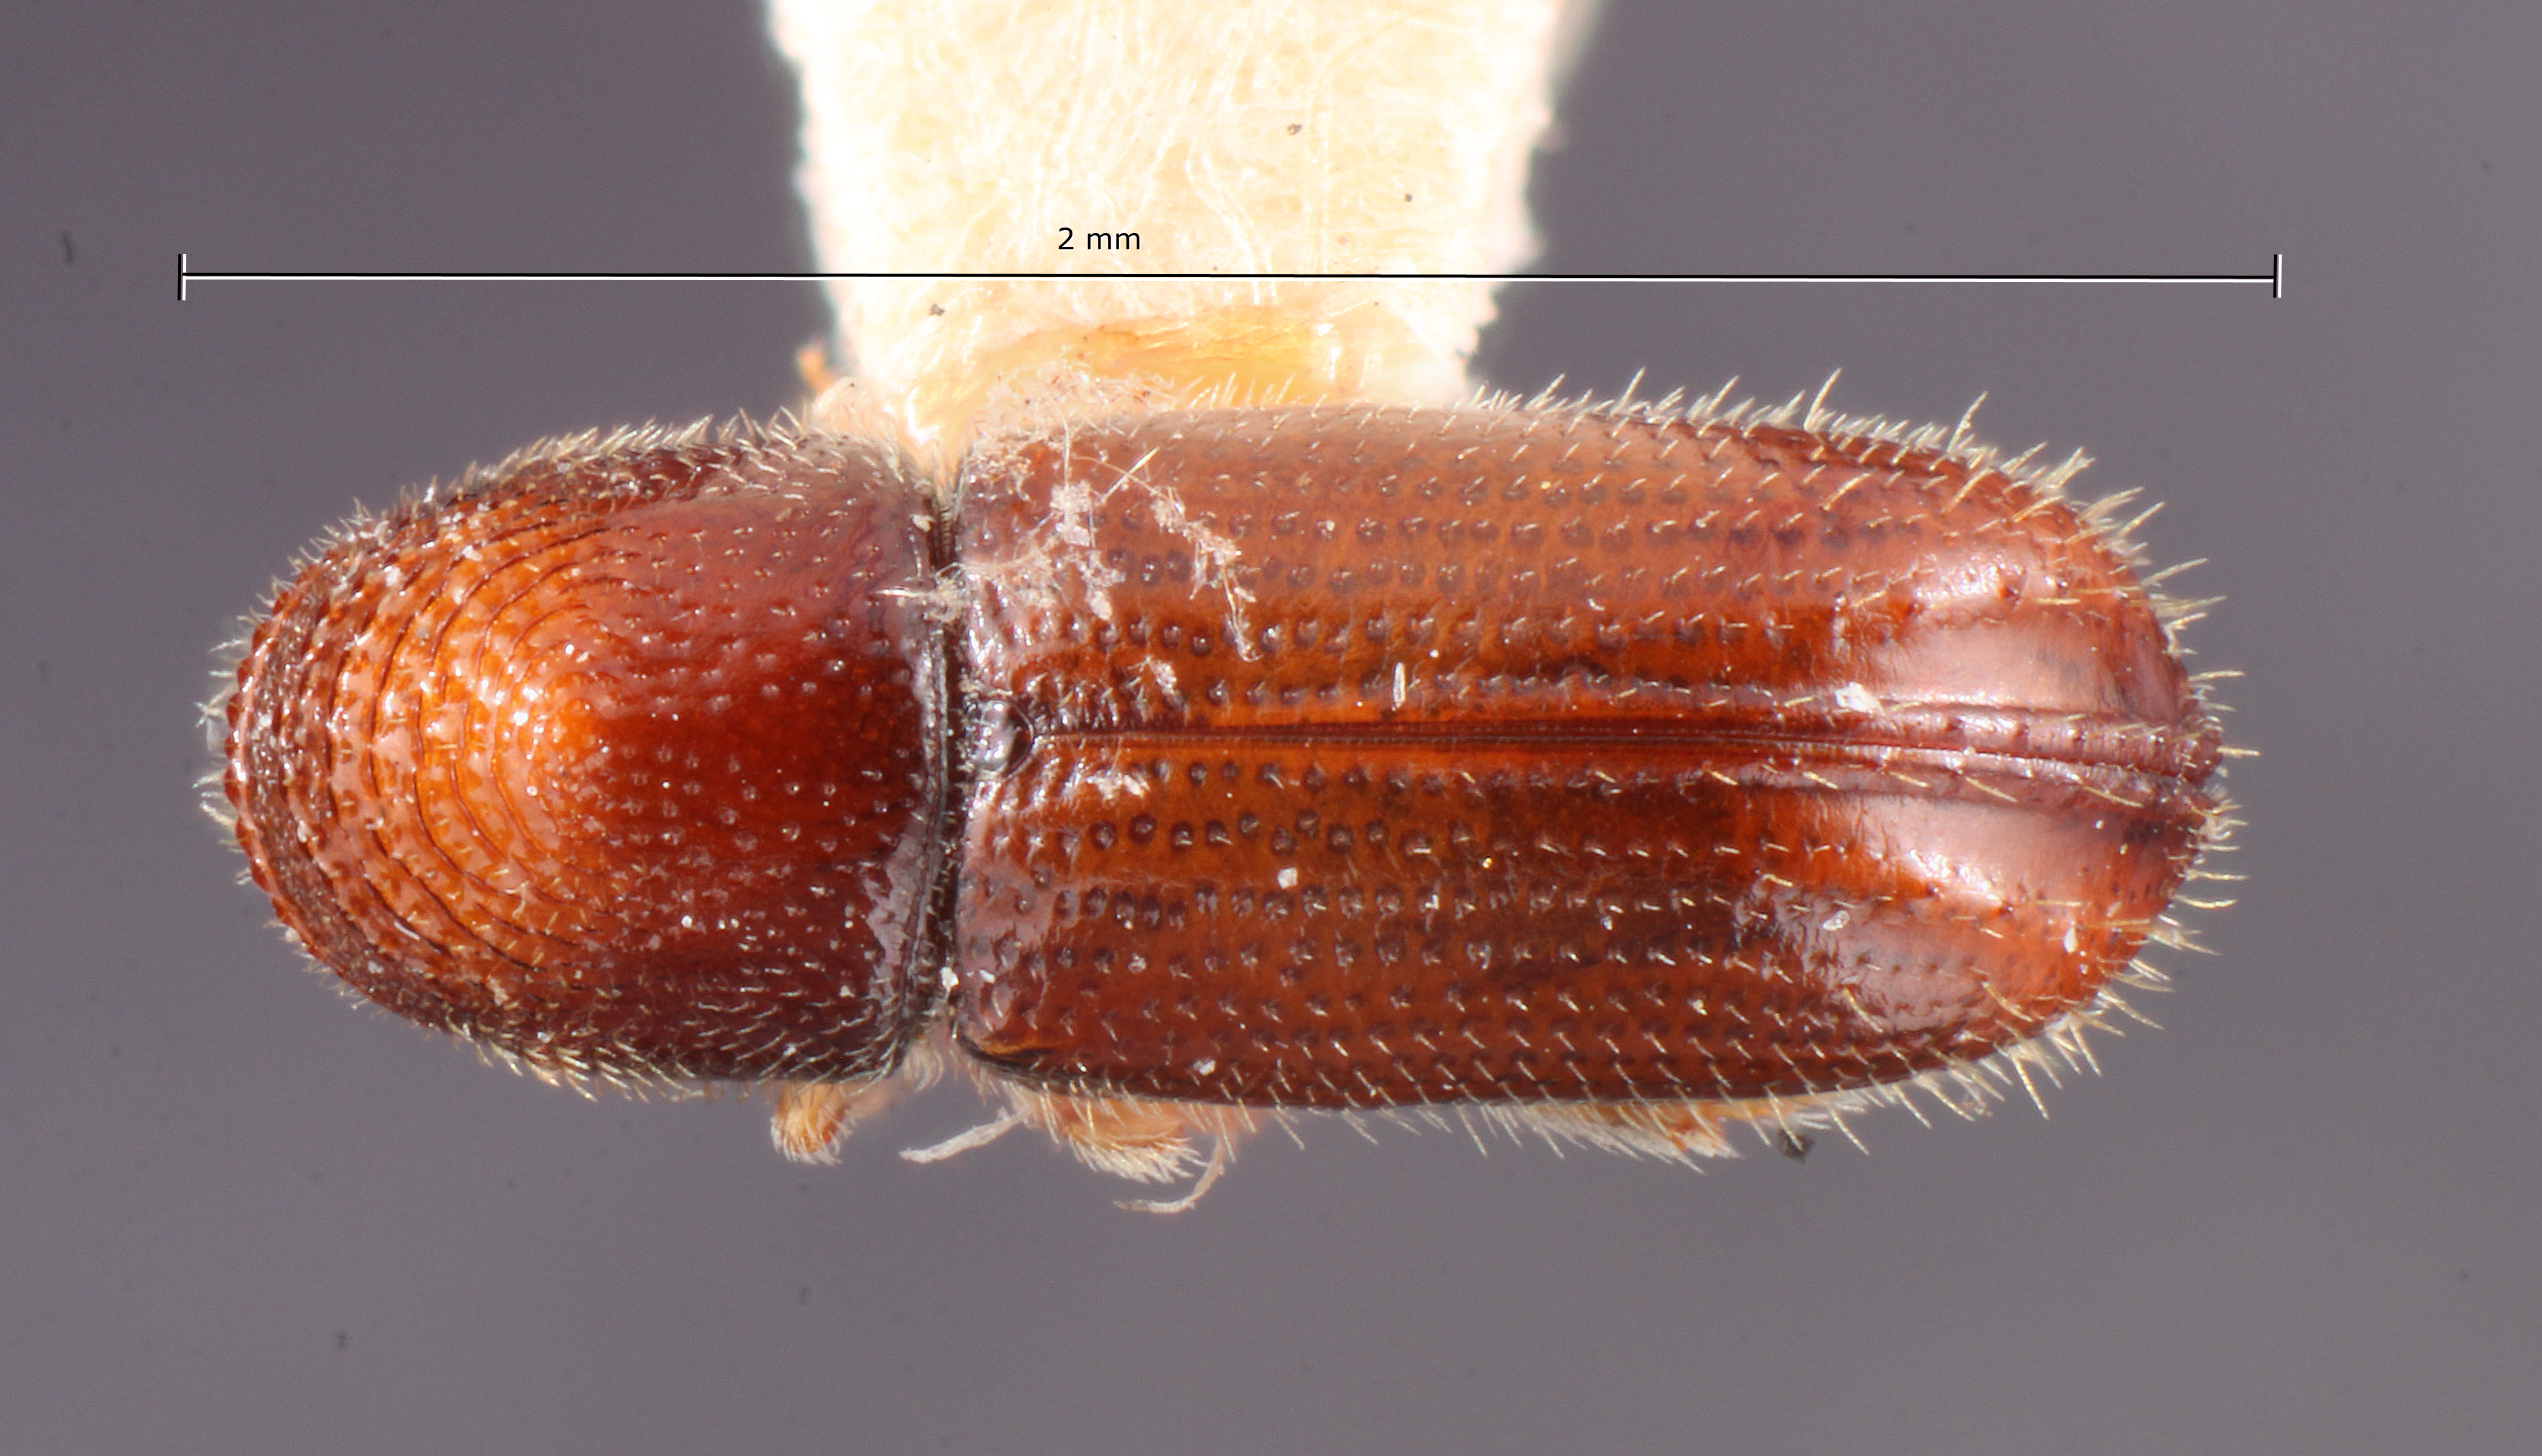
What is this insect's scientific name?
Pityophthorus solers
